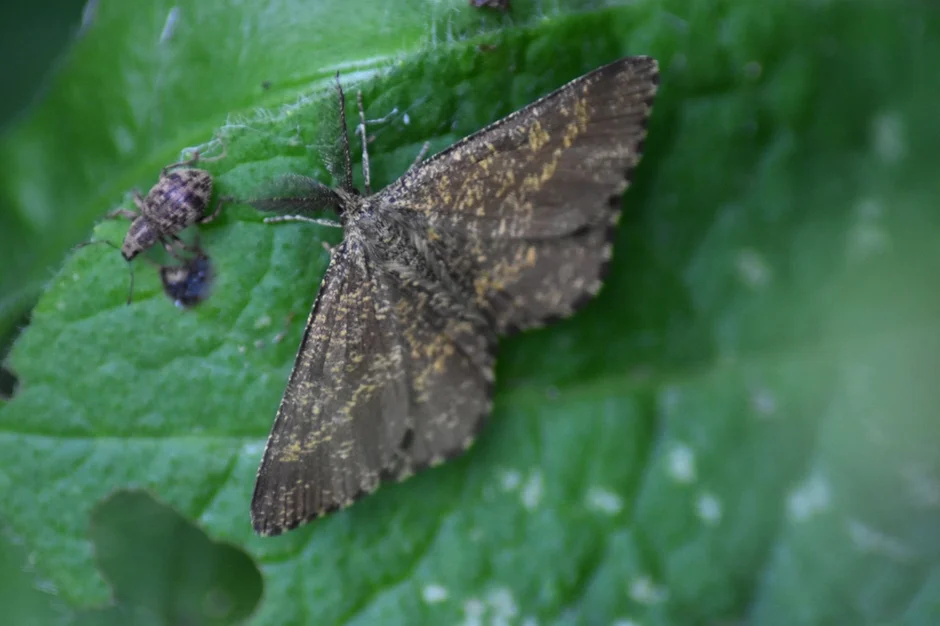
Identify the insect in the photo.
Ematurga atomaria
